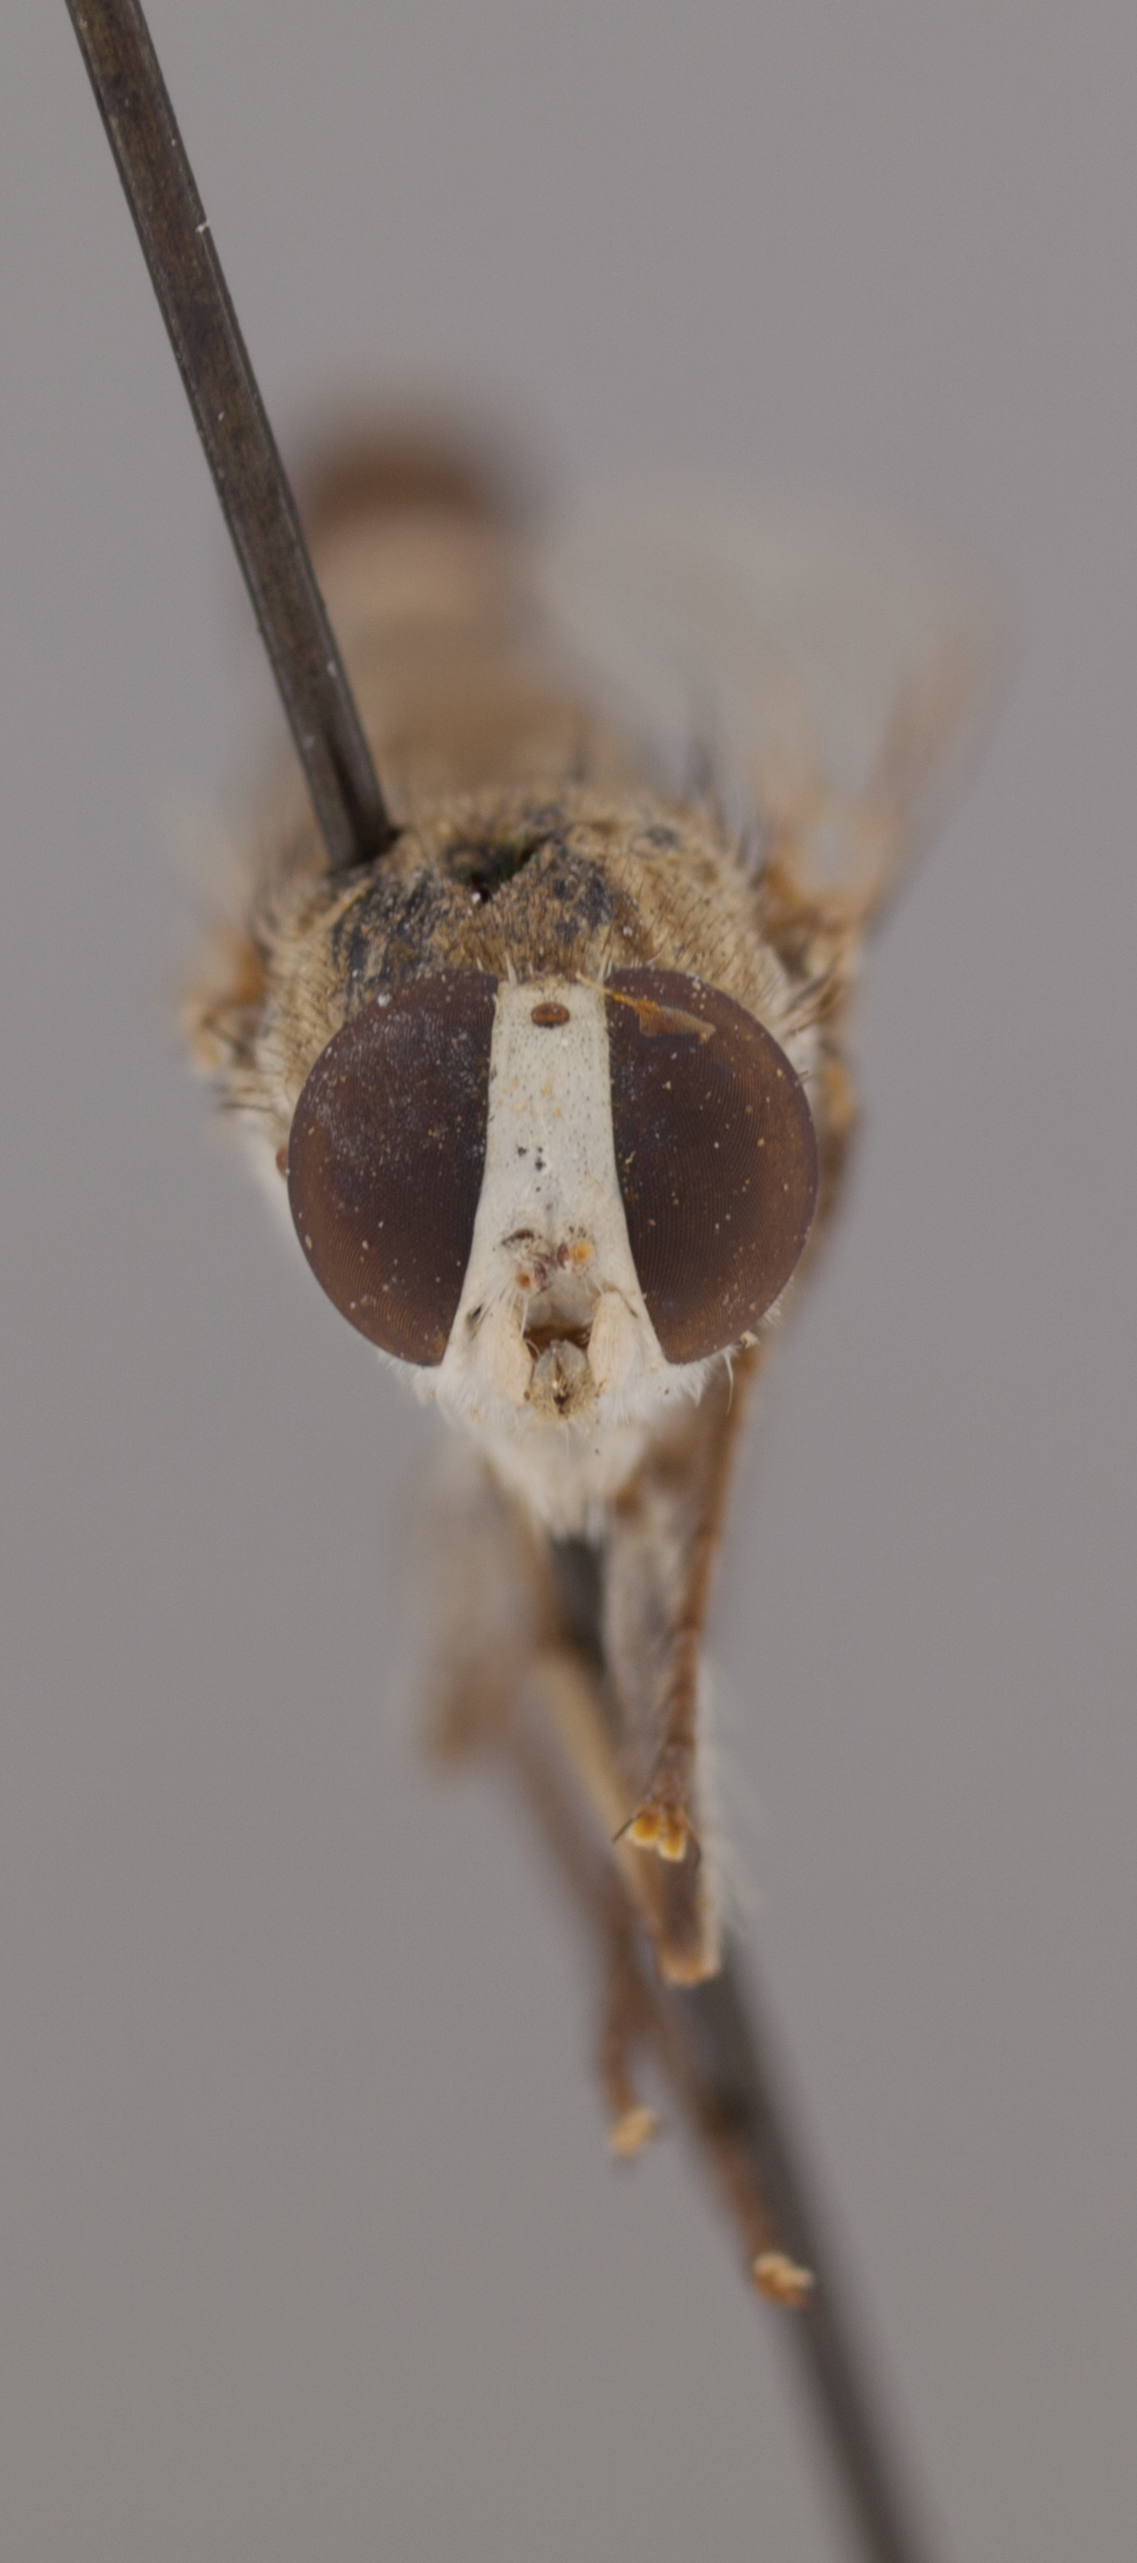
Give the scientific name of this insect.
Apiocera clavator
